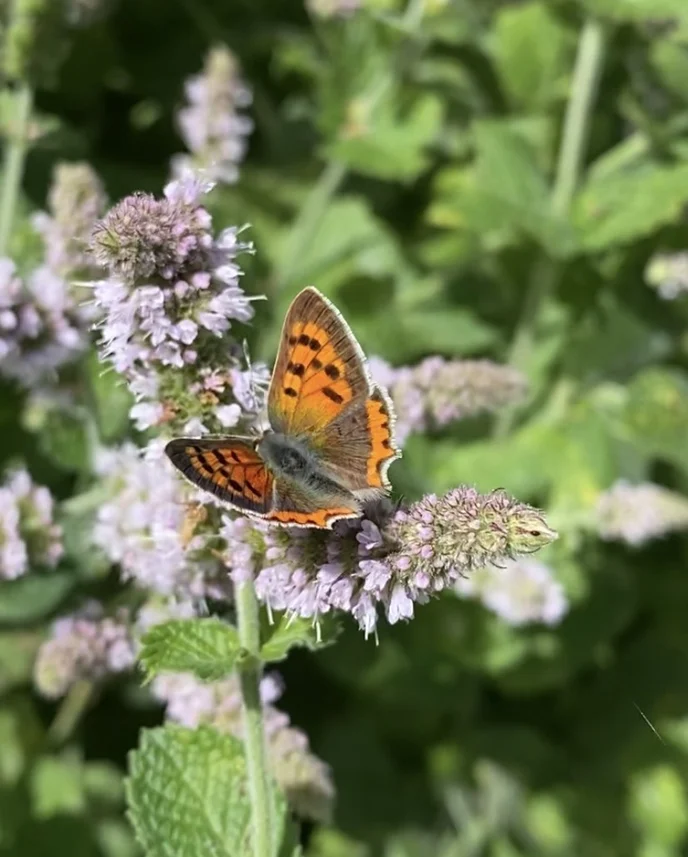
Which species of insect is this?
Lycaena phlaeas
